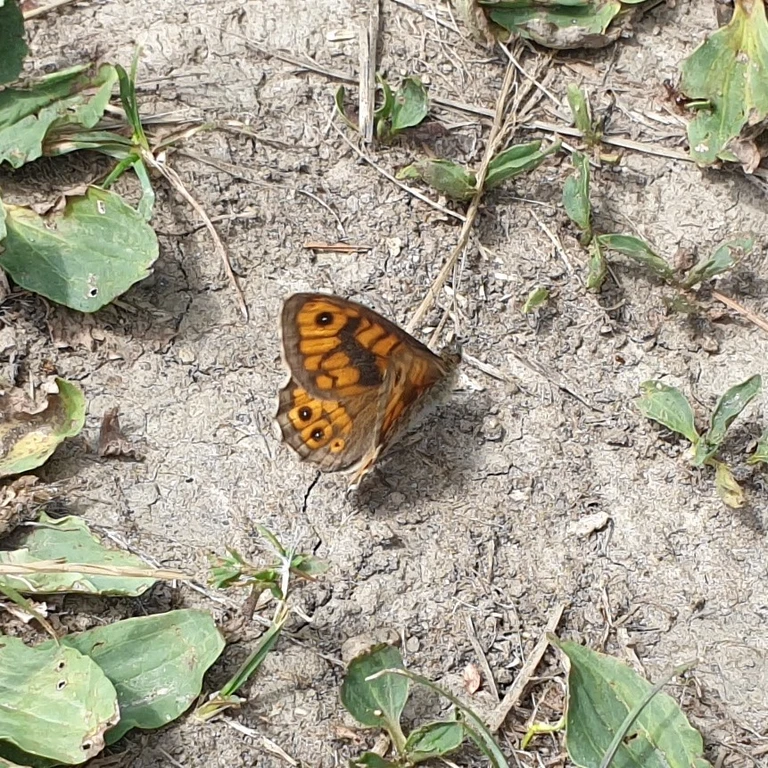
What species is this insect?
Lasiommata megera (also Pararge megera)
